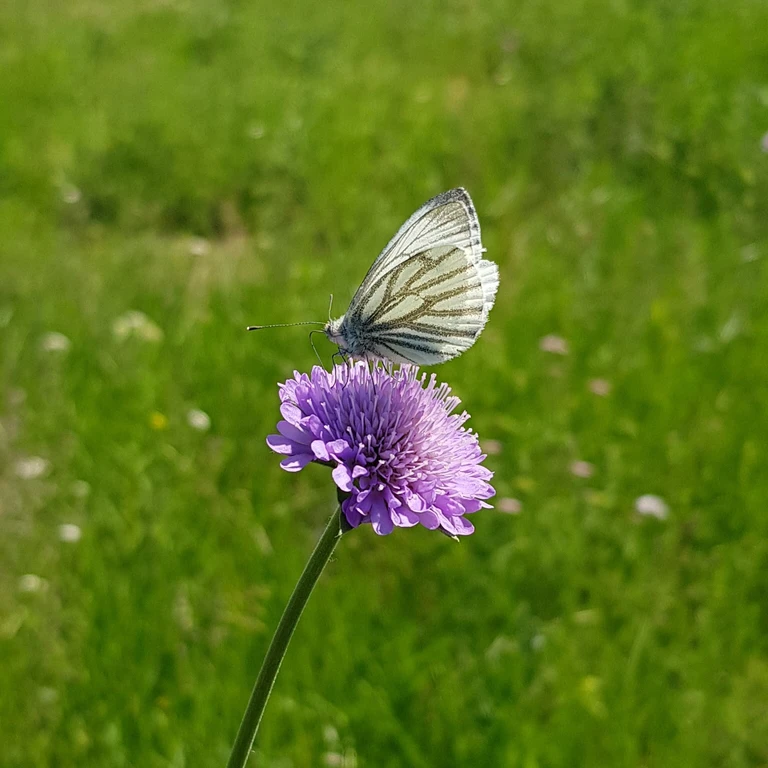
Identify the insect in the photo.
Pieris napi
